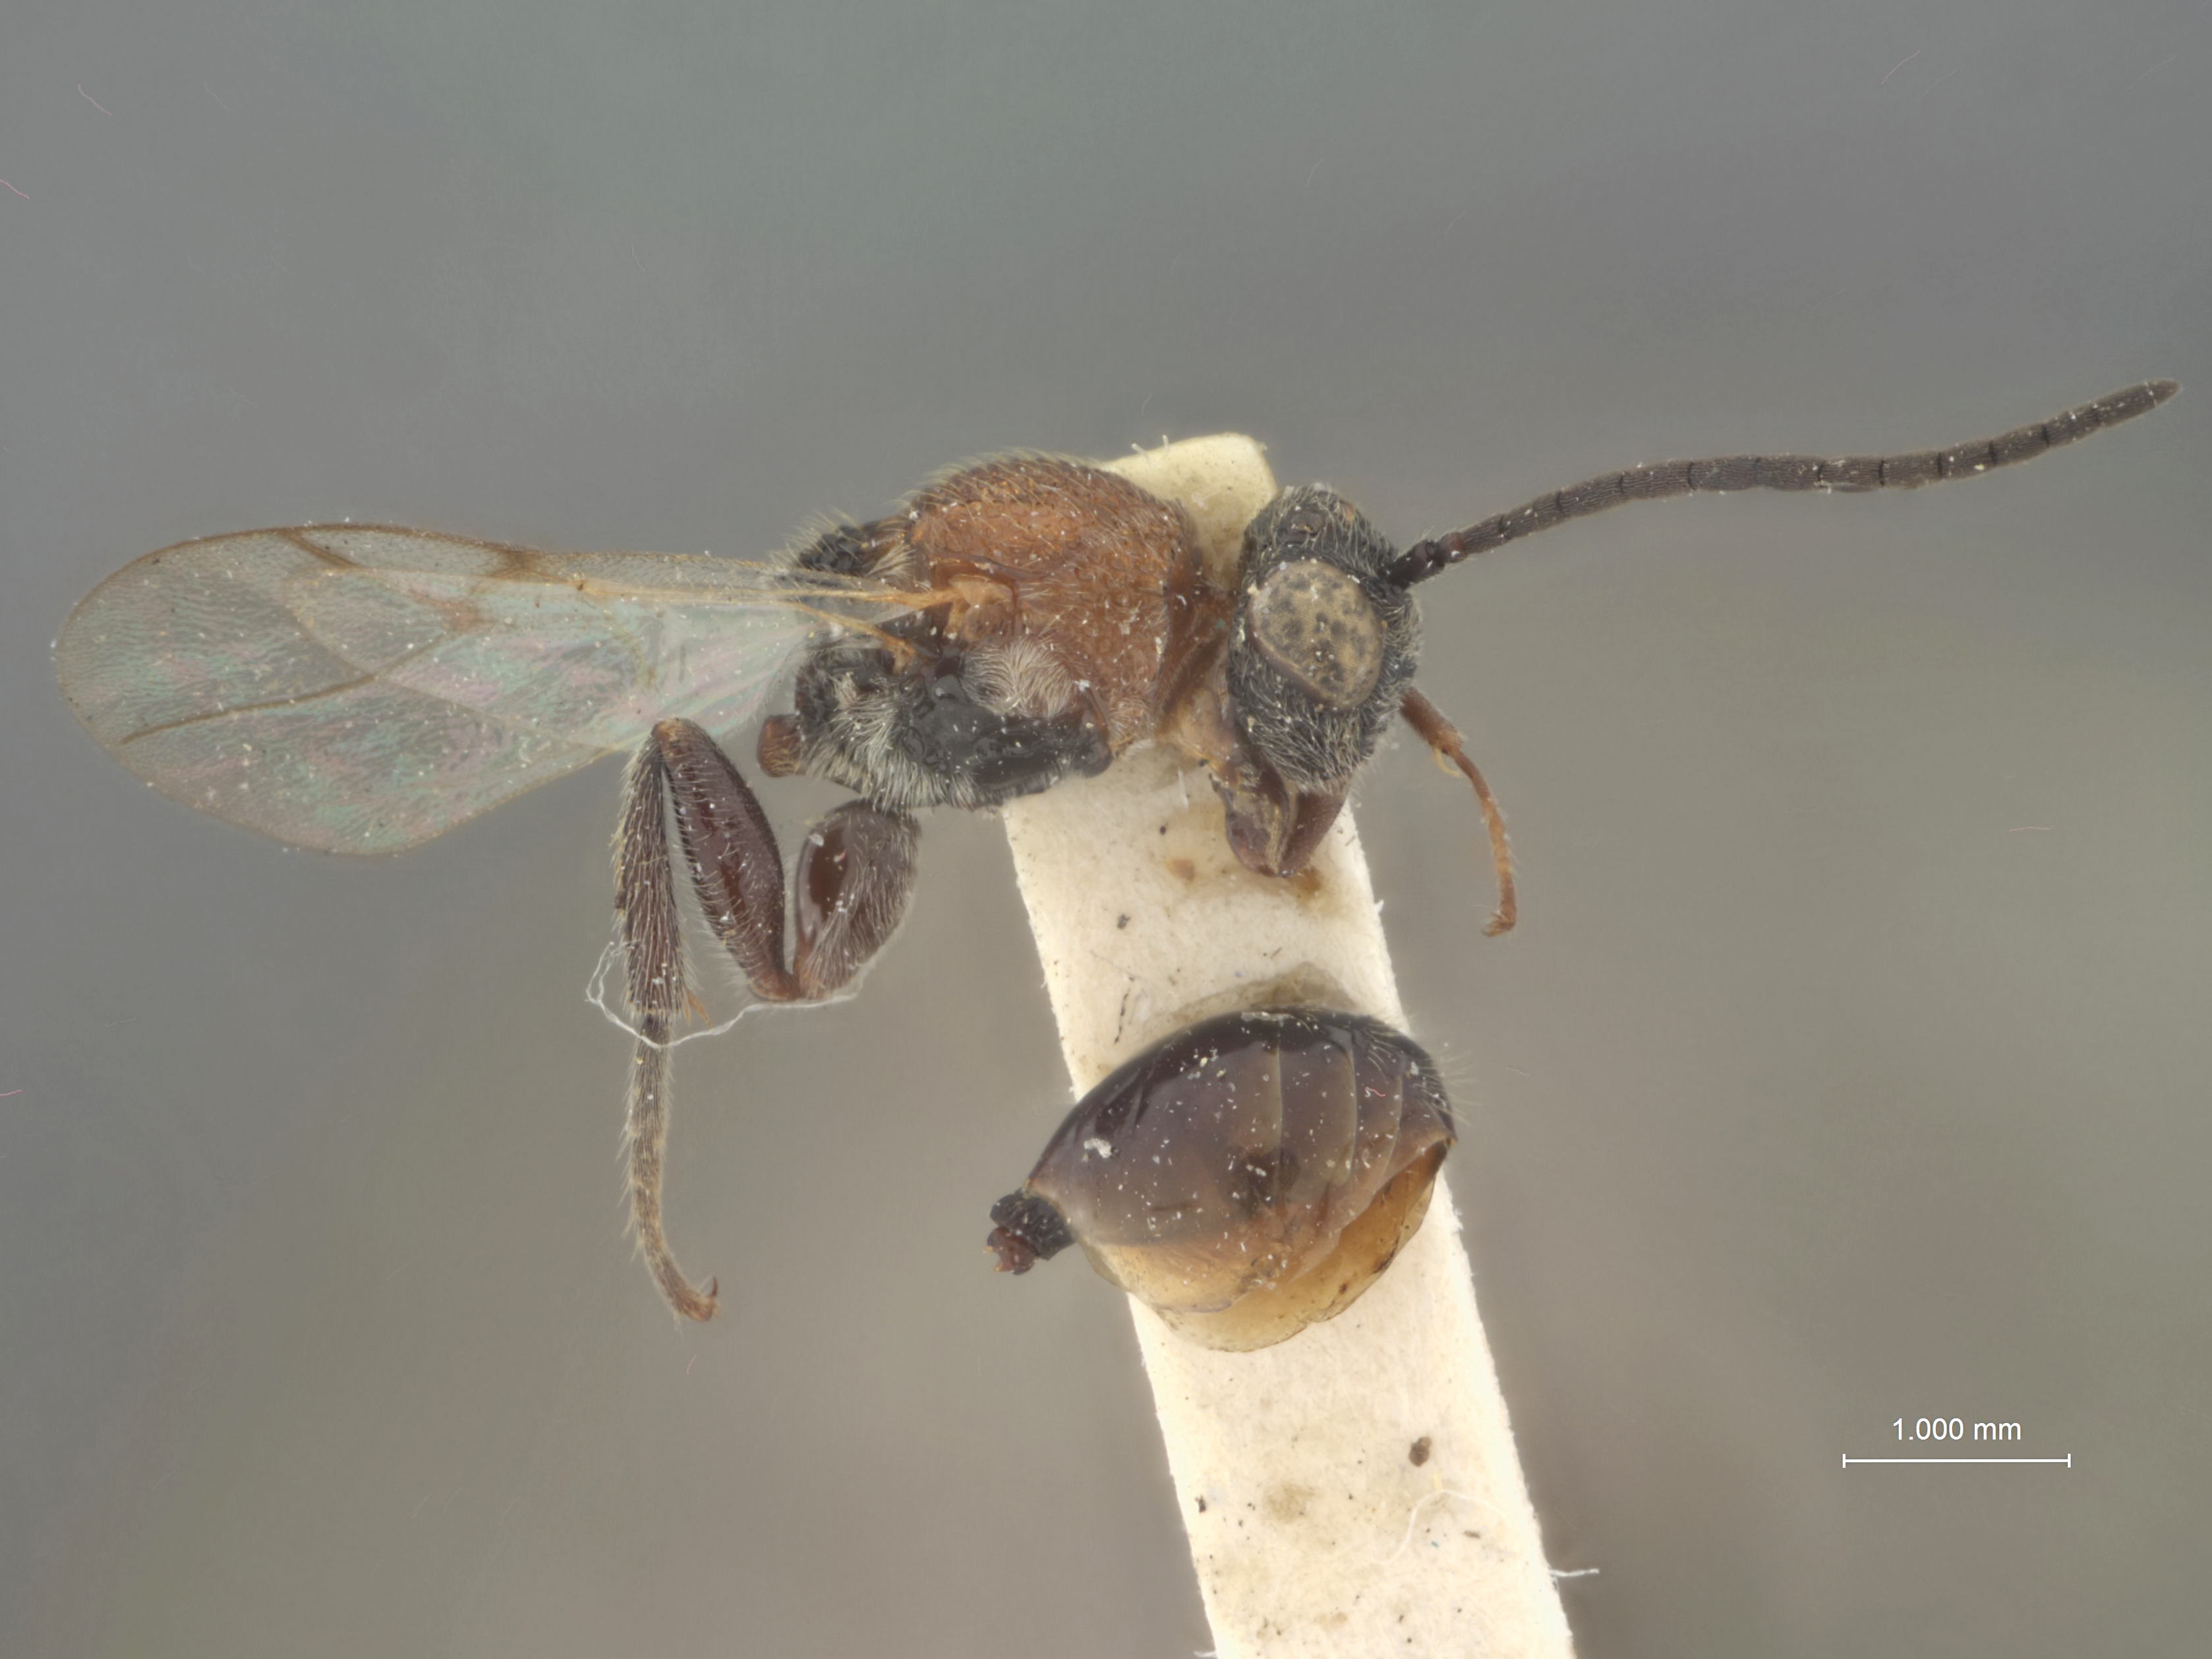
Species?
Allocynips clara
